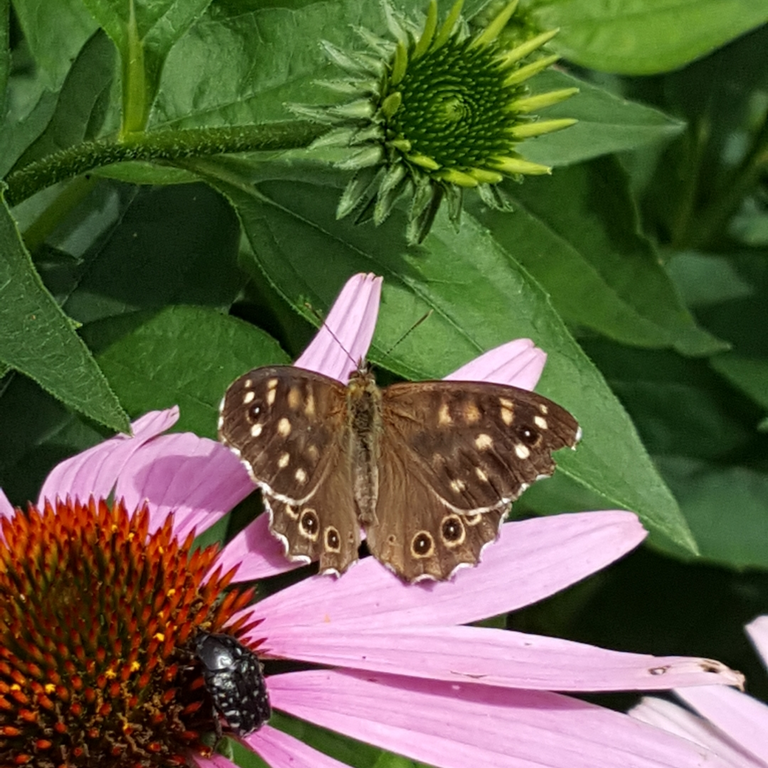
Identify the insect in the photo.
Pararge aegeria
